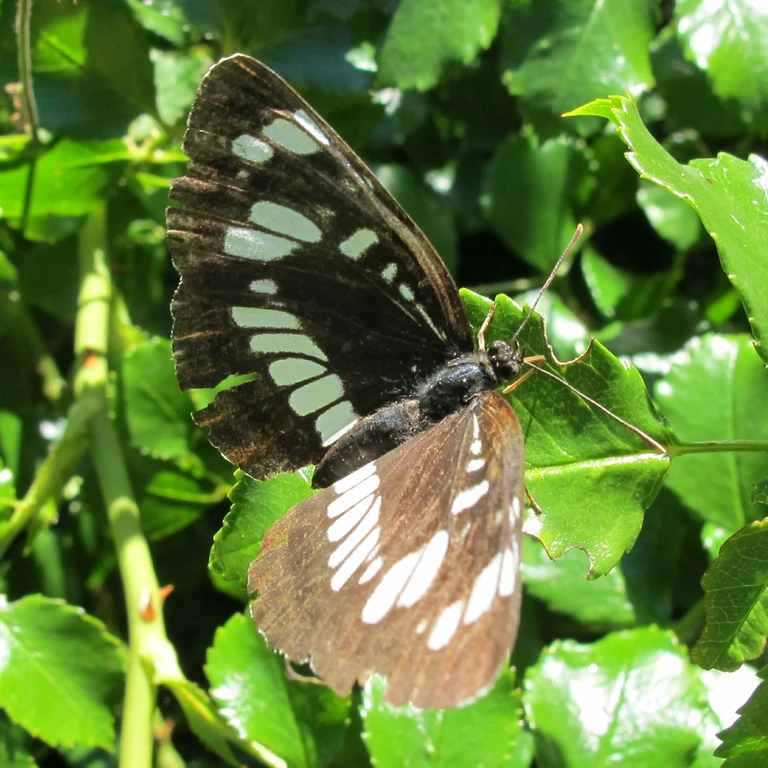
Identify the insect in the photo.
Neptis rivularis
